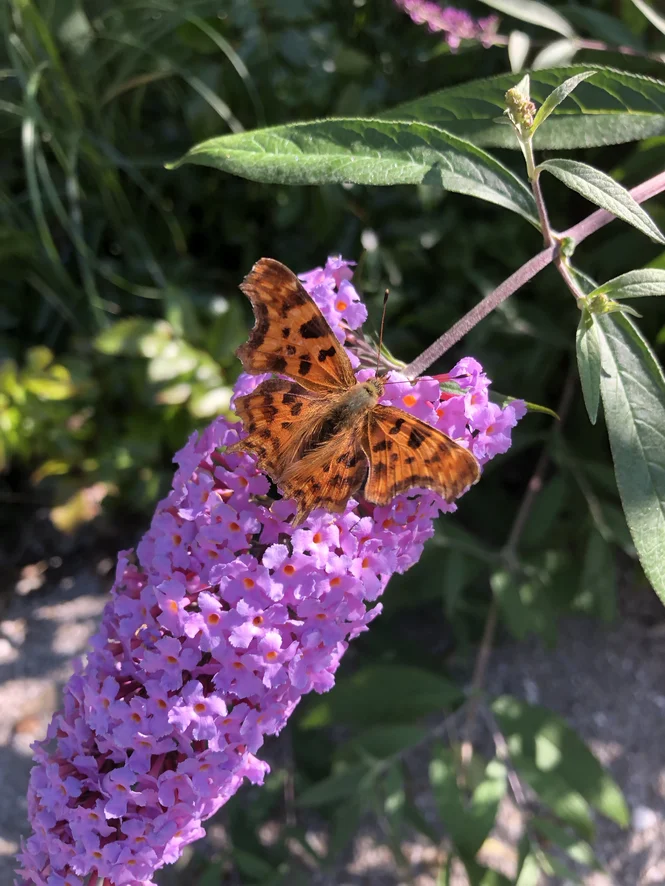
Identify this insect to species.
Polygonia c-album
